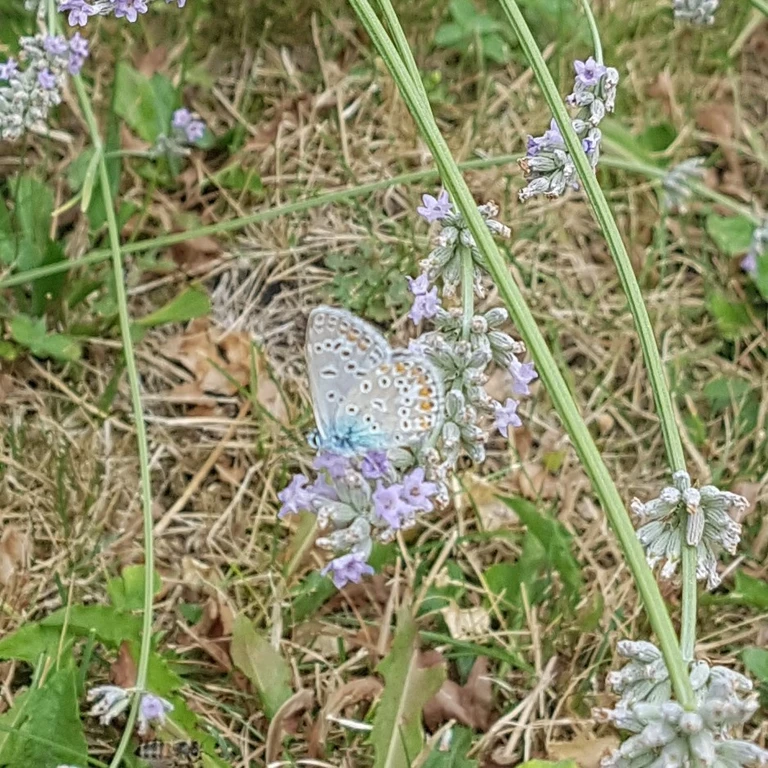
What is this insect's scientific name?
Polyommatus icarus
